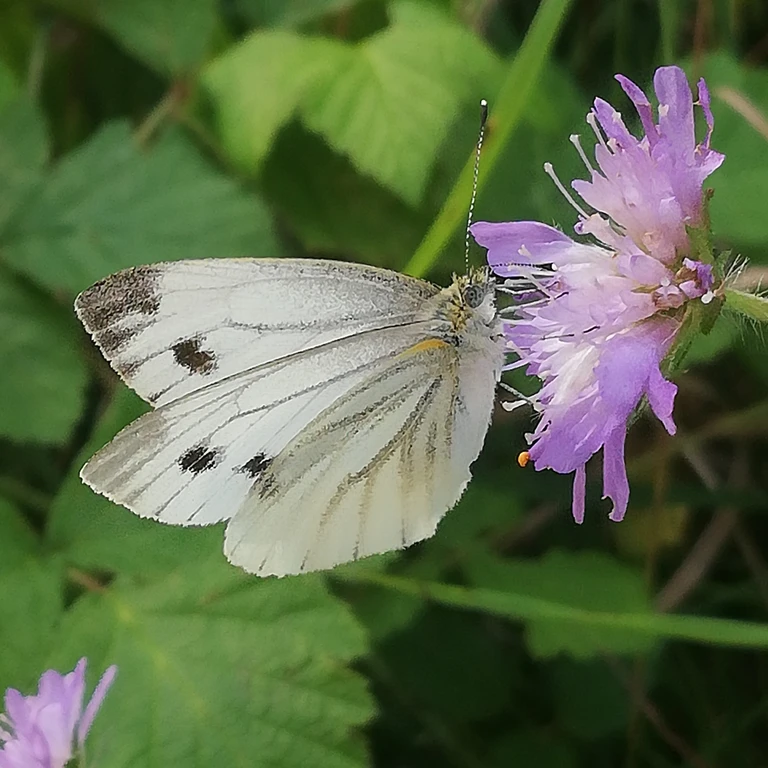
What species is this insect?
Pieris napi
